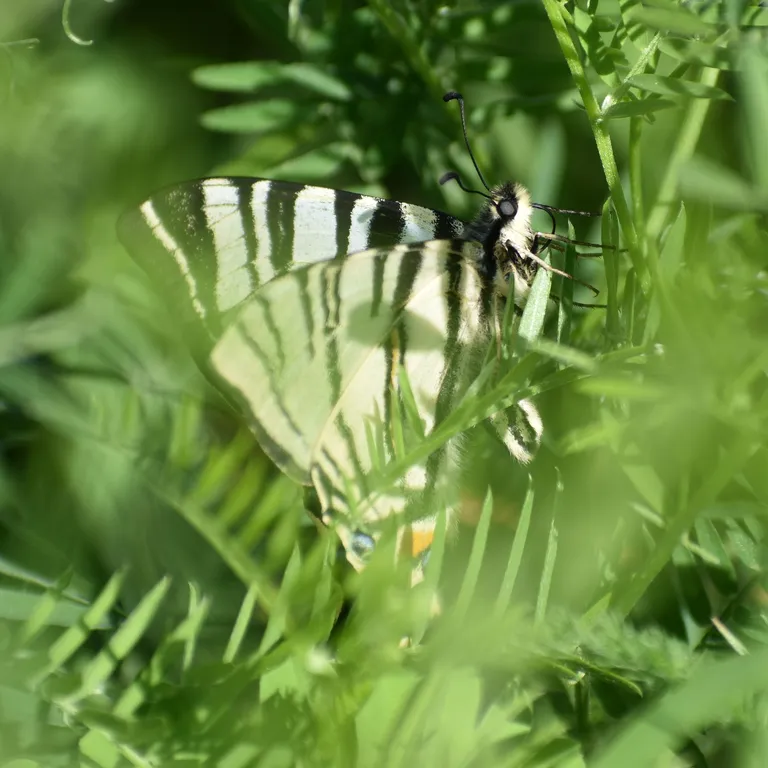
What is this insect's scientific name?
Iphiclides podalirius
